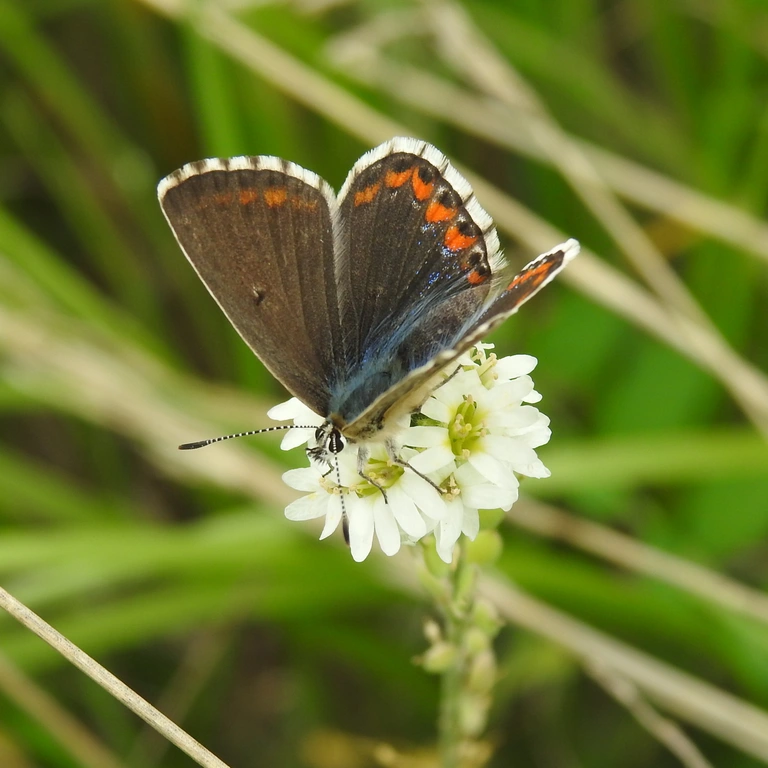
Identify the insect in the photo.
Lysandra bellargus
